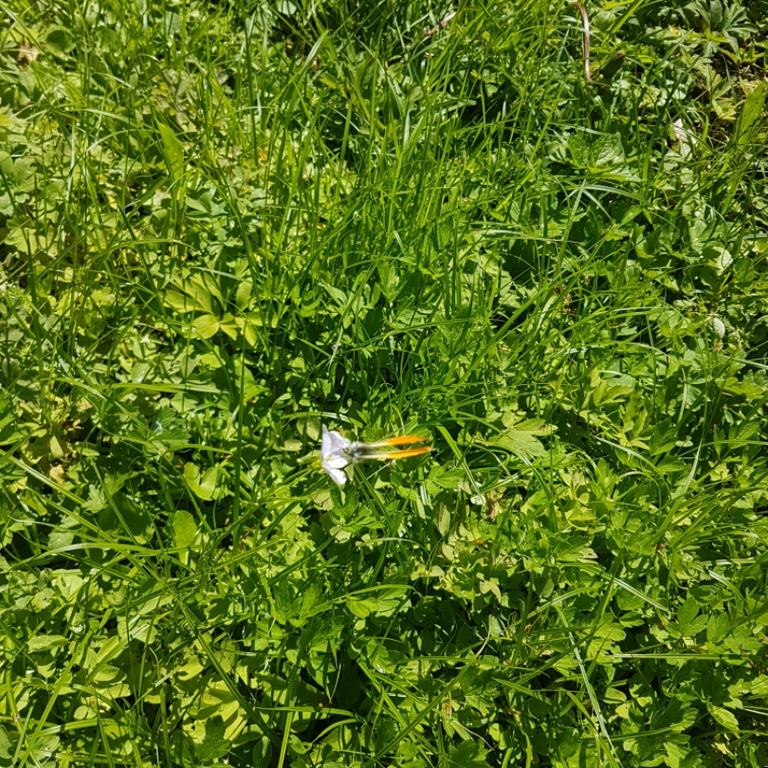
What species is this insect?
Anthocharis cardamines
